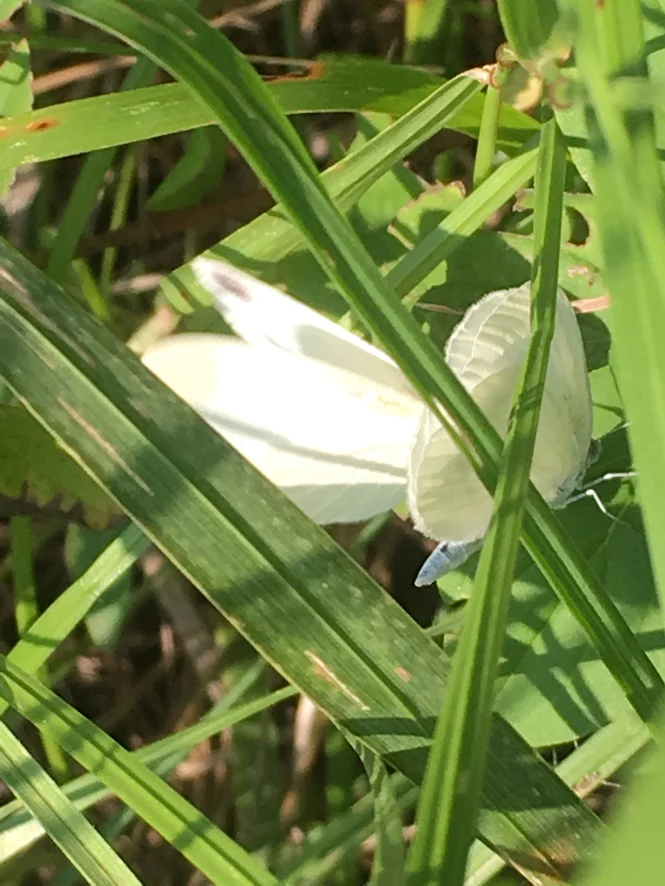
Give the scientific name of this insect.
Leptidea sinapis/juvernica
